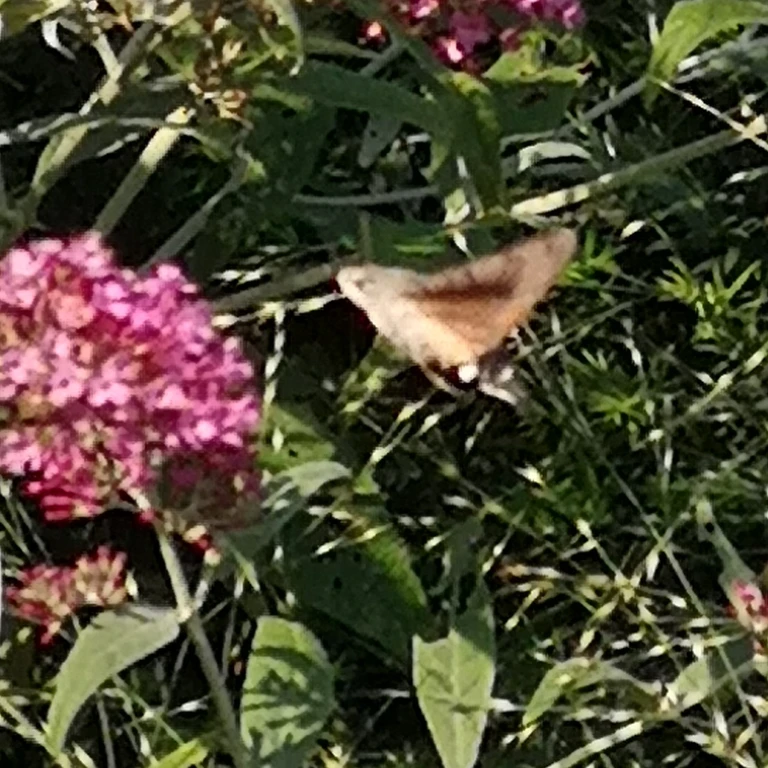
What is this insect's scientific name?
Macroglossum stellatarum
